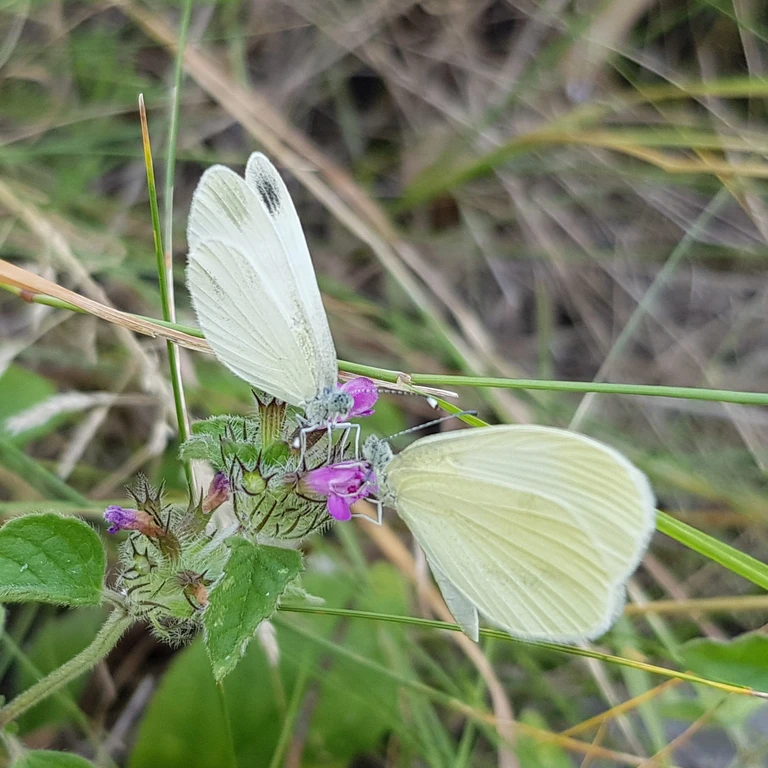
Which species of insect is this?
Leptidea sinapis/juvernica
